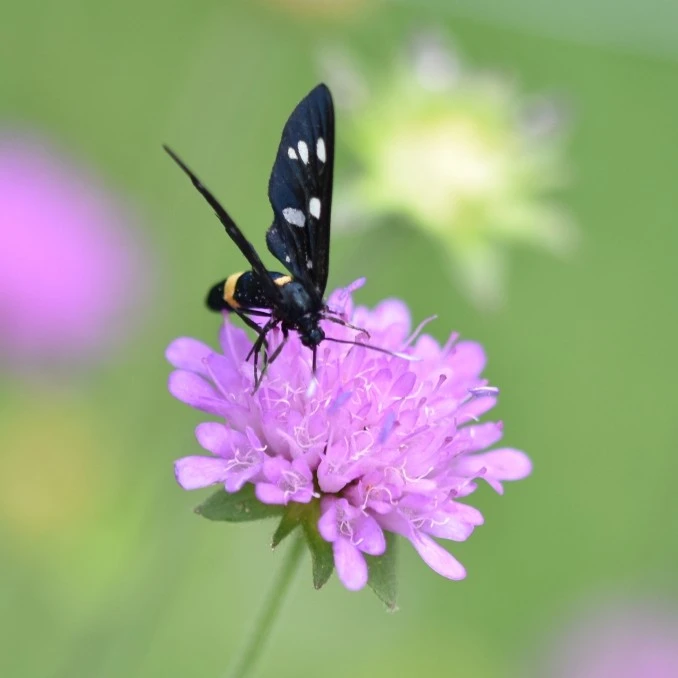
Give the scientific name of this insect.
Amata phegea
